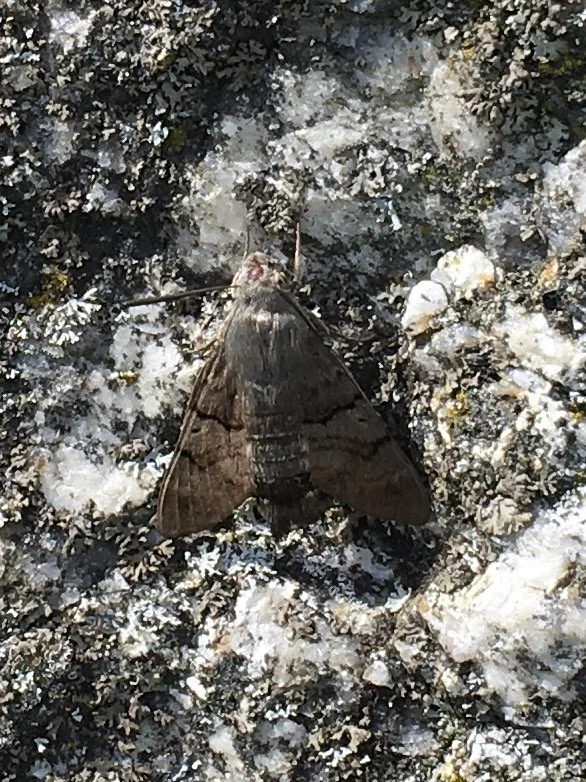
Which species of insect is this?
Macroglossum stellatarum
